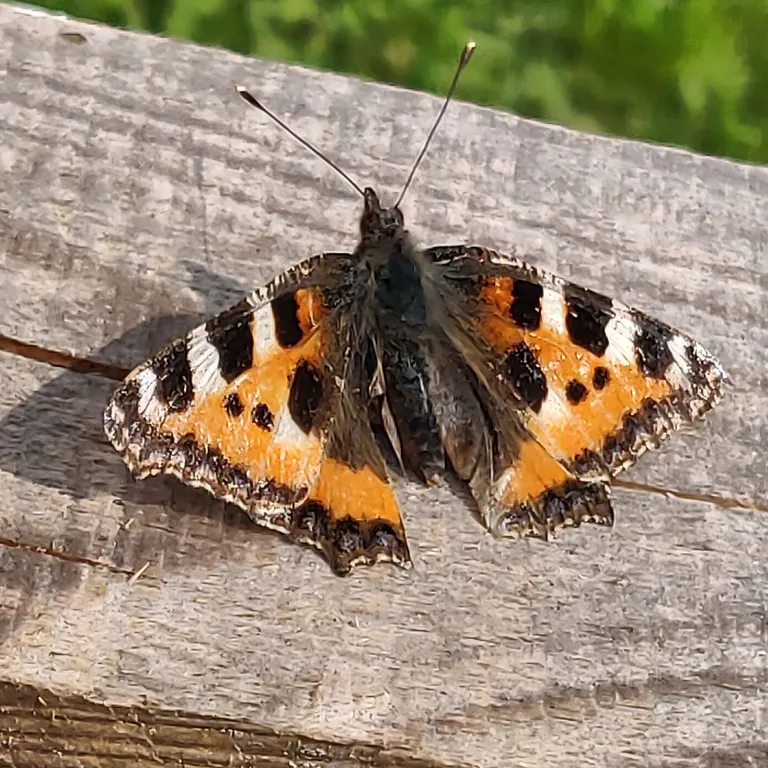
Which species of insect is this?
Aglais urticae
